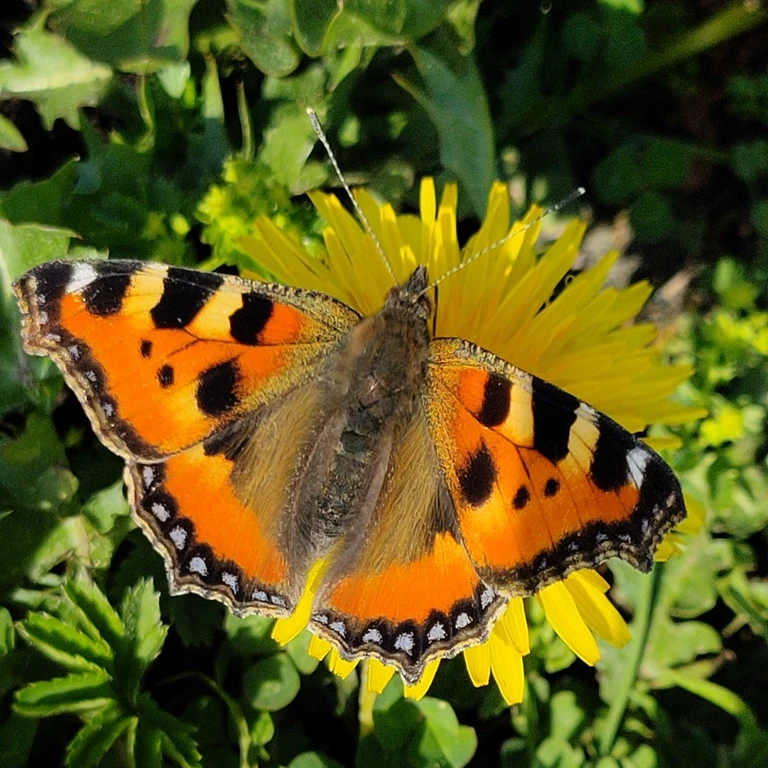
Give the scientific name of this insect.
Aglais urticae
